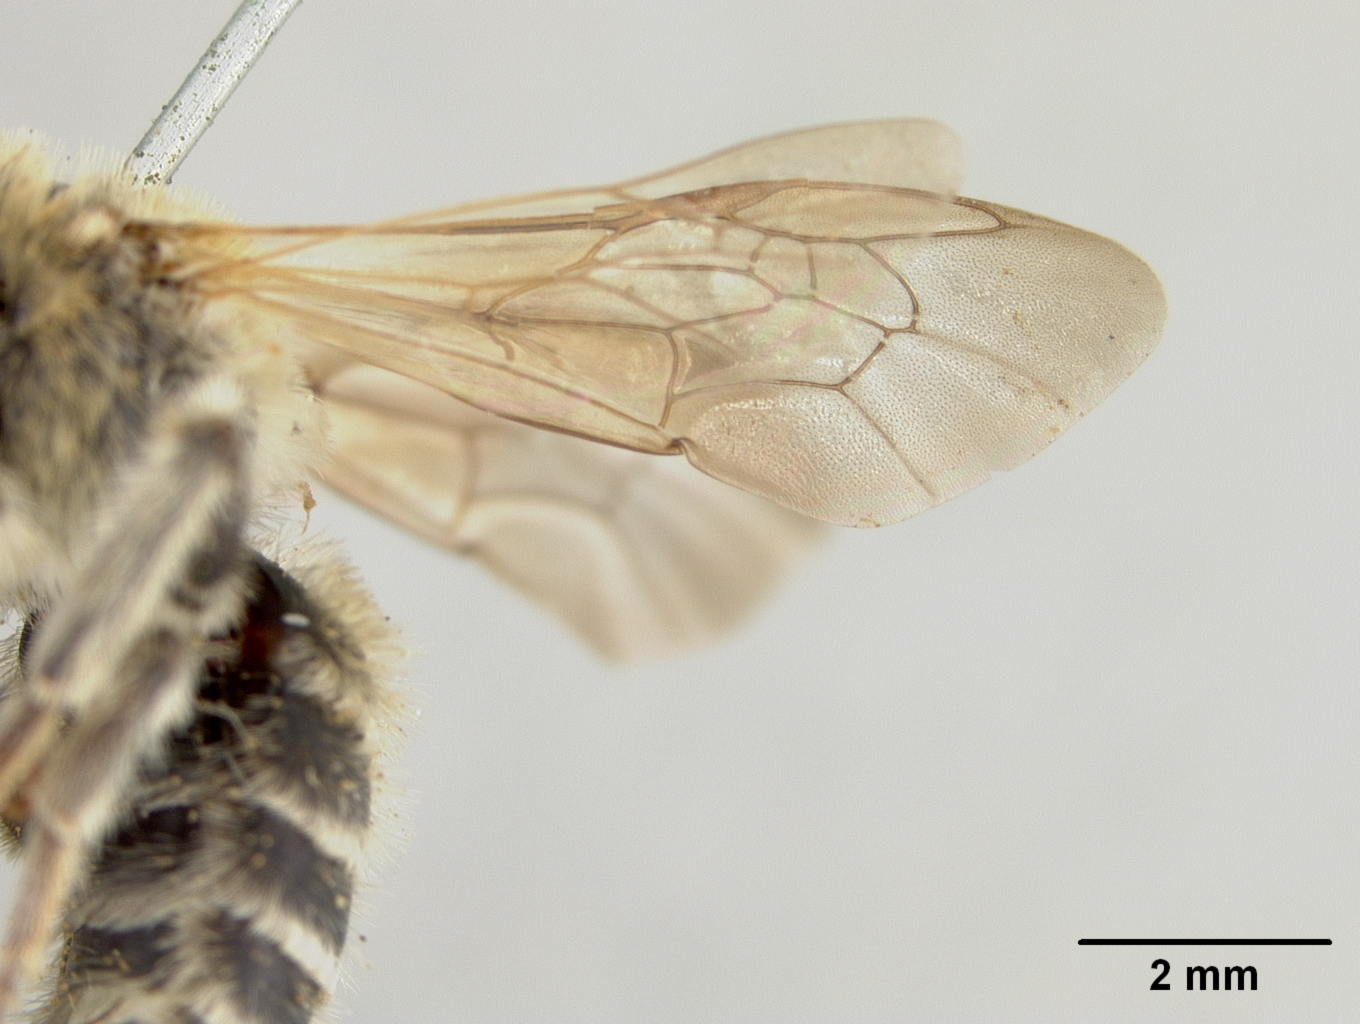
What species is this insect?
Lonchopria rufipennis
